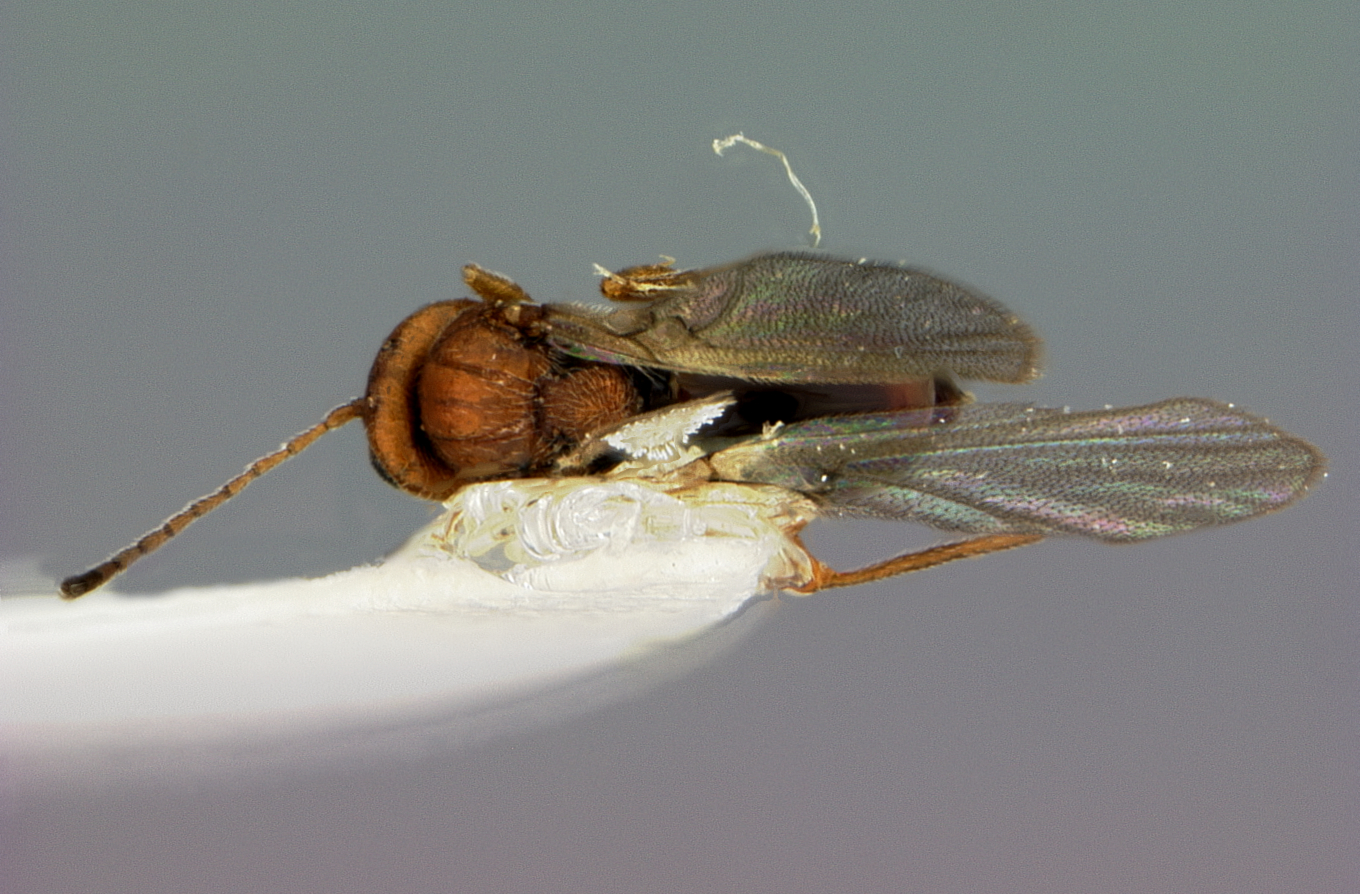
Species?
Callirhytis protobalanus
